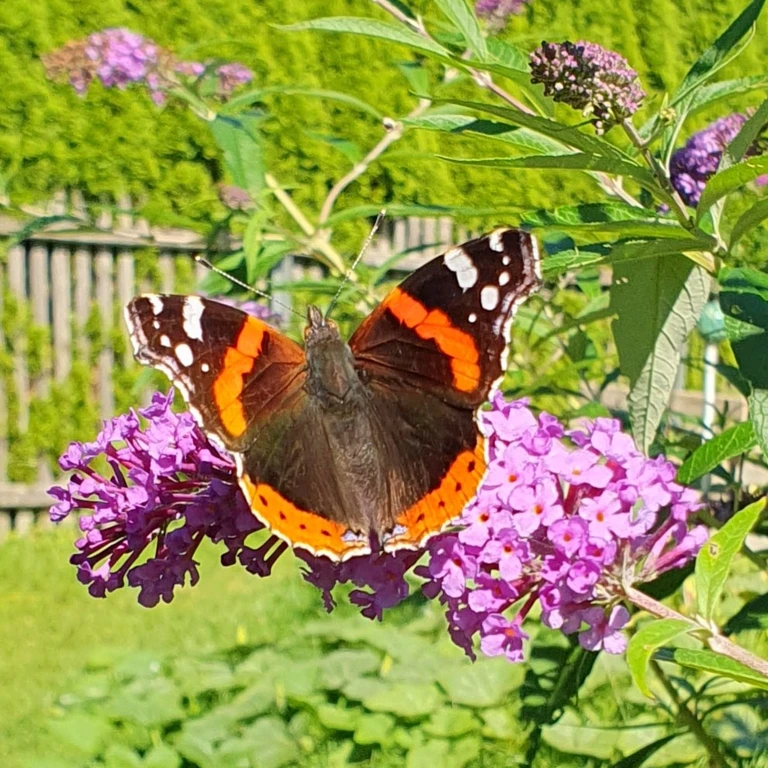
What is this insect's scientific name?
Vanessa atalanta
